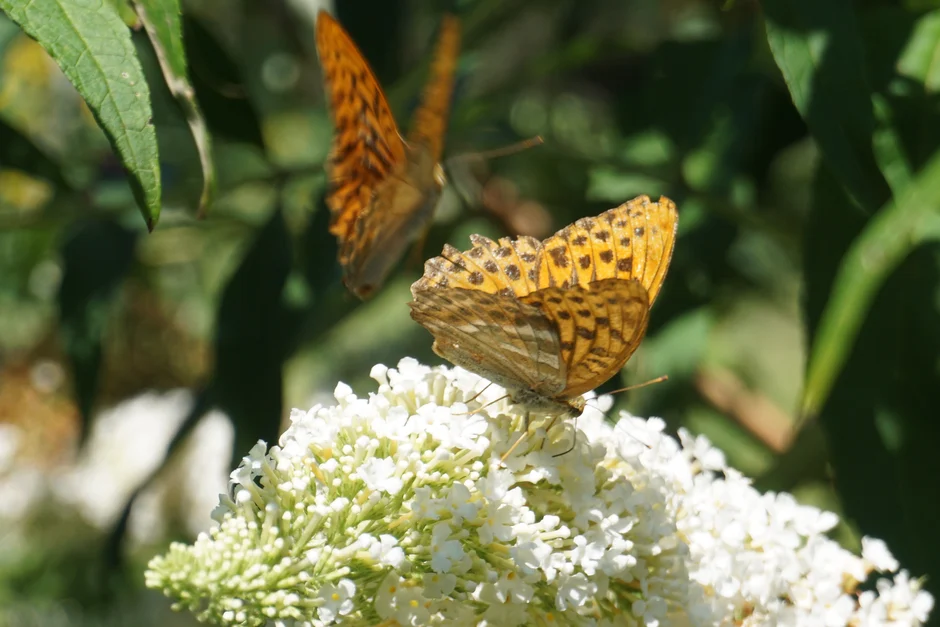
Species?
Argynnis paphia
